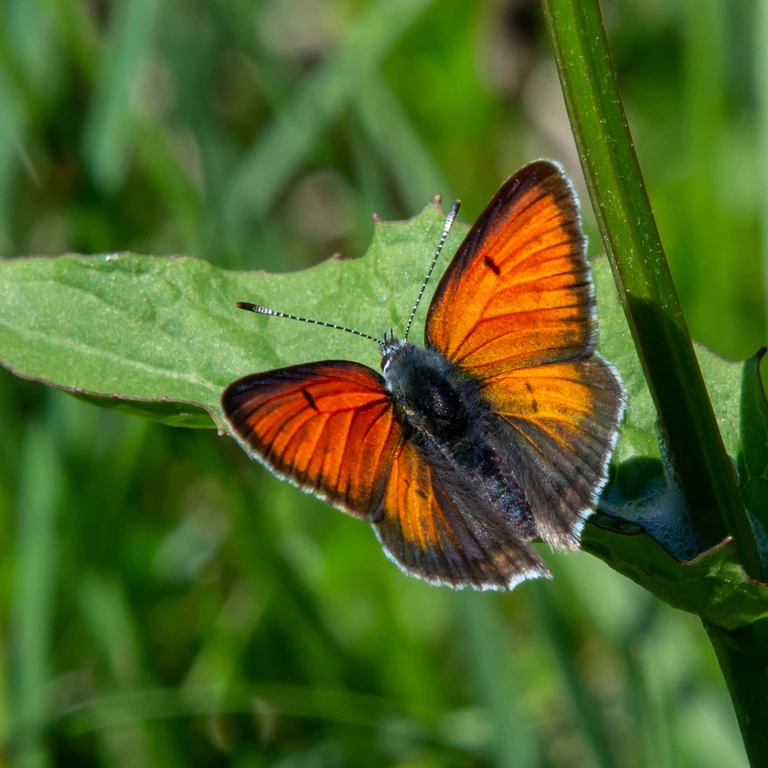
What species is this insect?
Lycaena hippothoe (also Palaeochrysophanus hippothoe)
